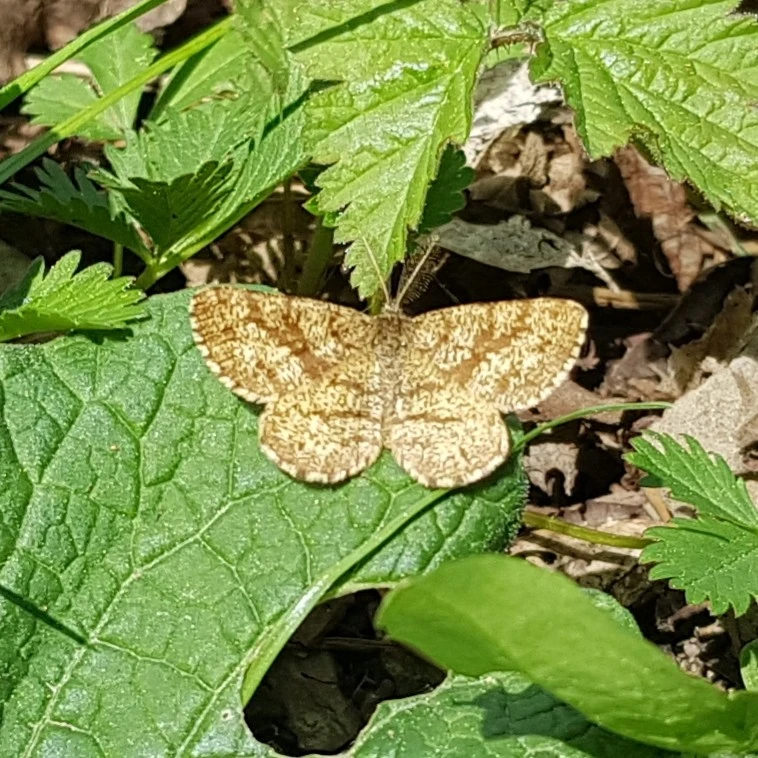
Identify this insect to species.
Ematurga atomaria
